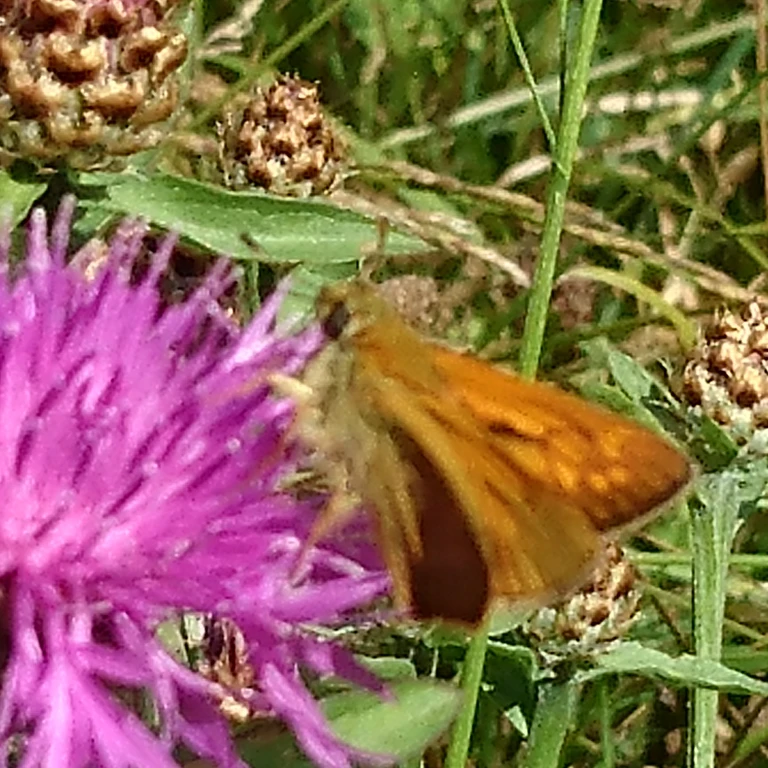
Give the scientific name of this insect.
Ochlodes sylvanus (also Ochlodes venata)
